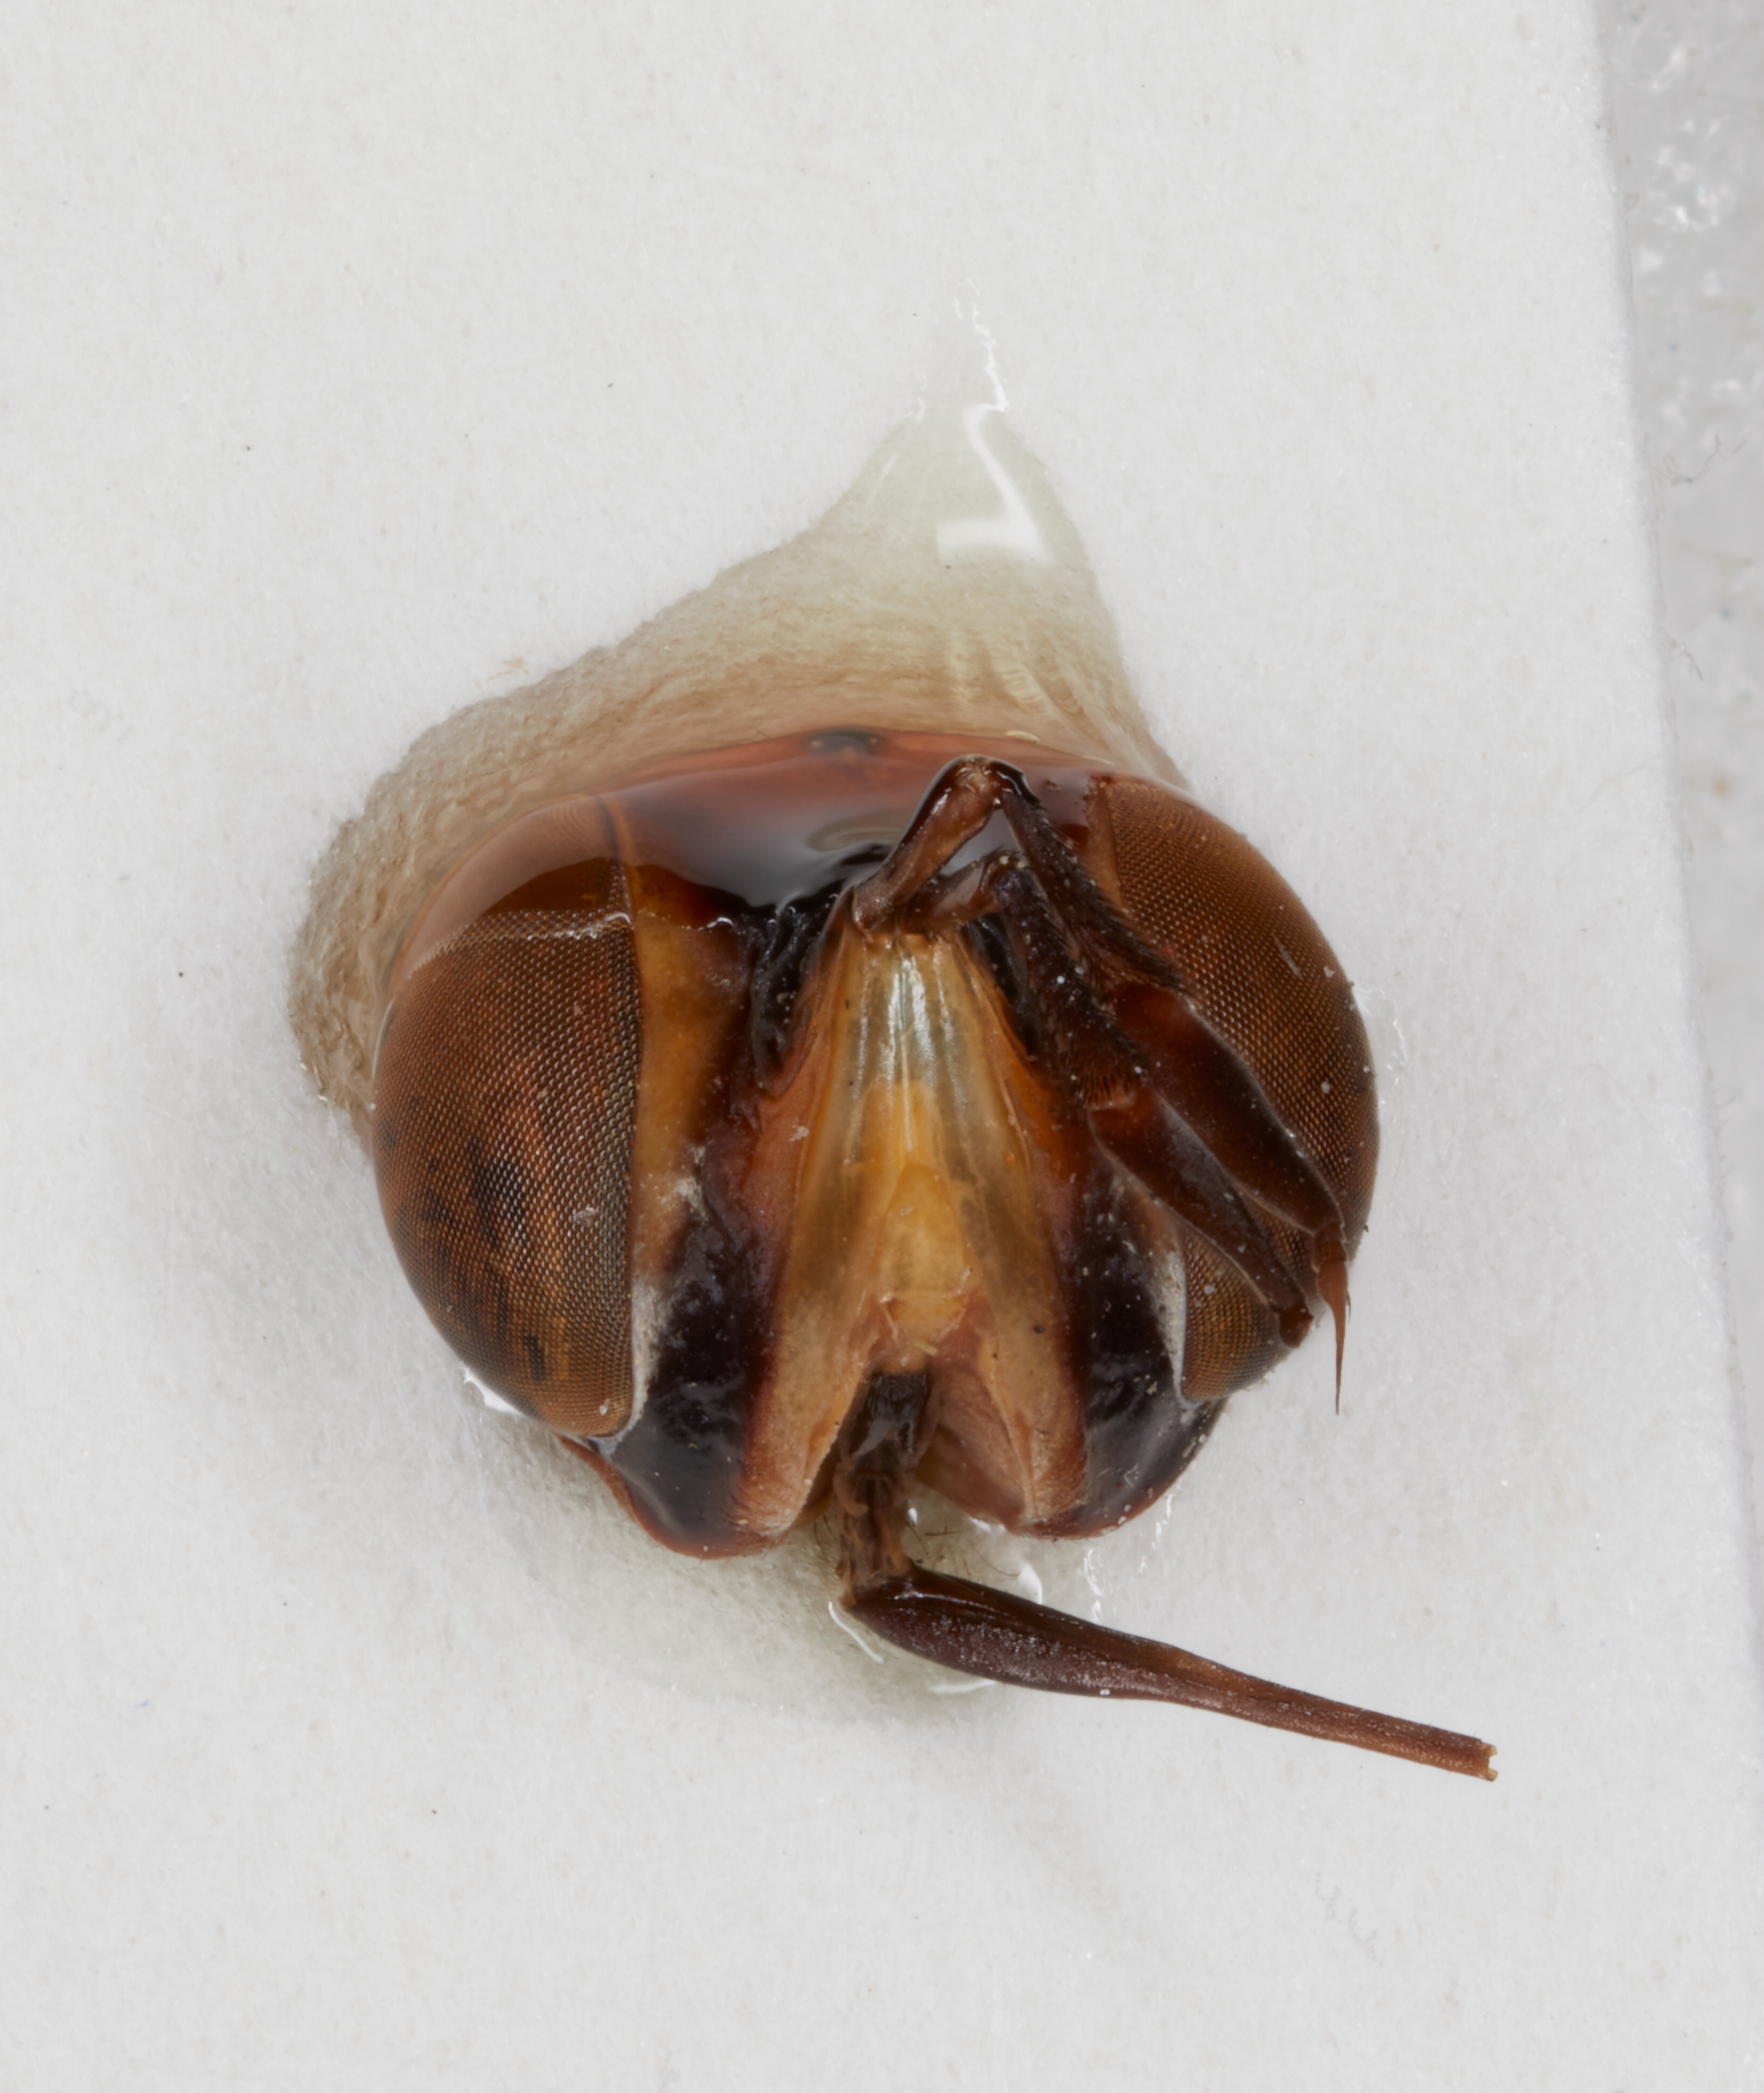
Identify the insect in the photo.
Conops antennatus (also Physoconops antennatus)
